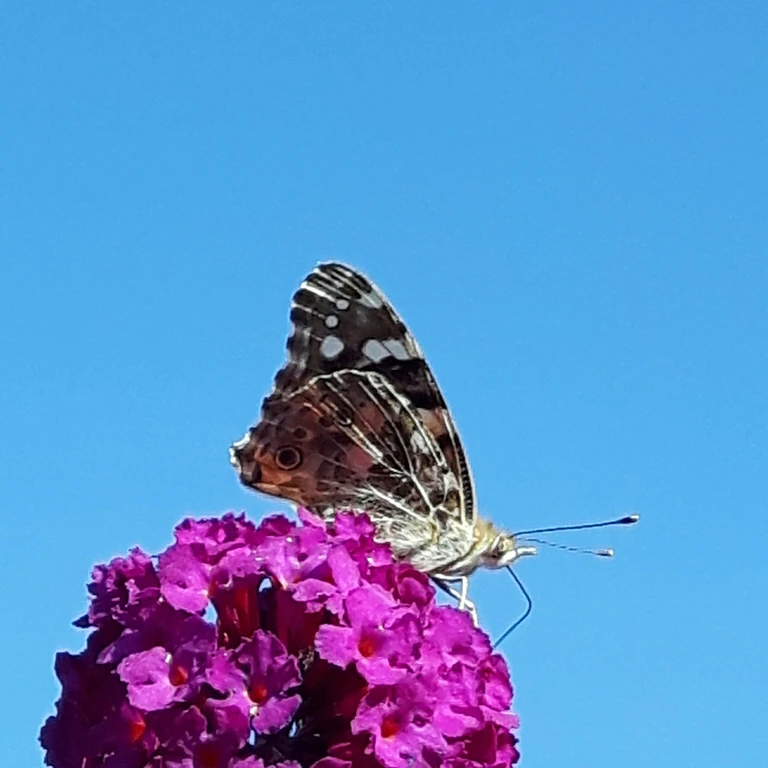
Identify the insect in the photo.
Vanessa cardui
